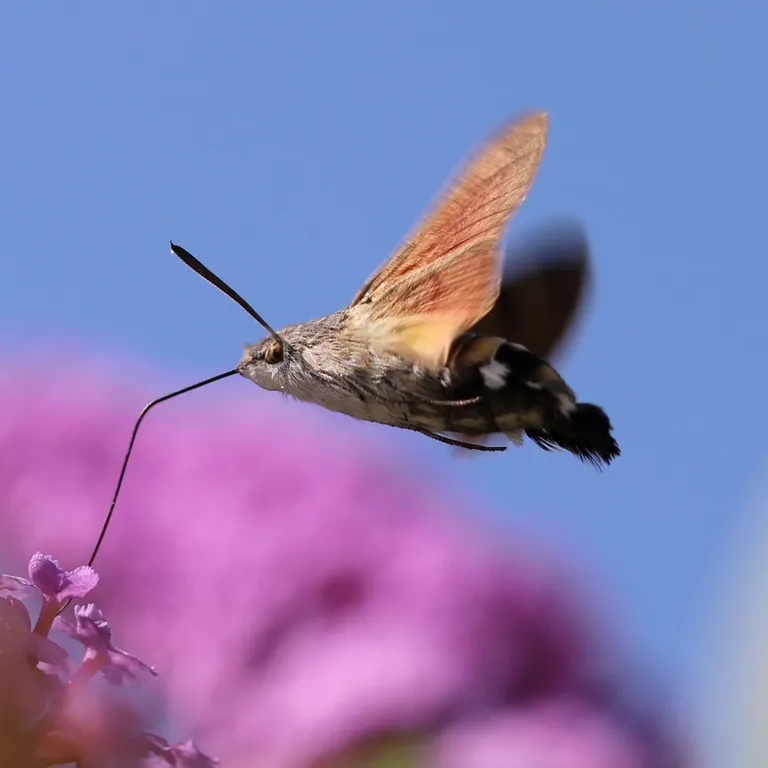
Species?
Macroglossum stellatarum
